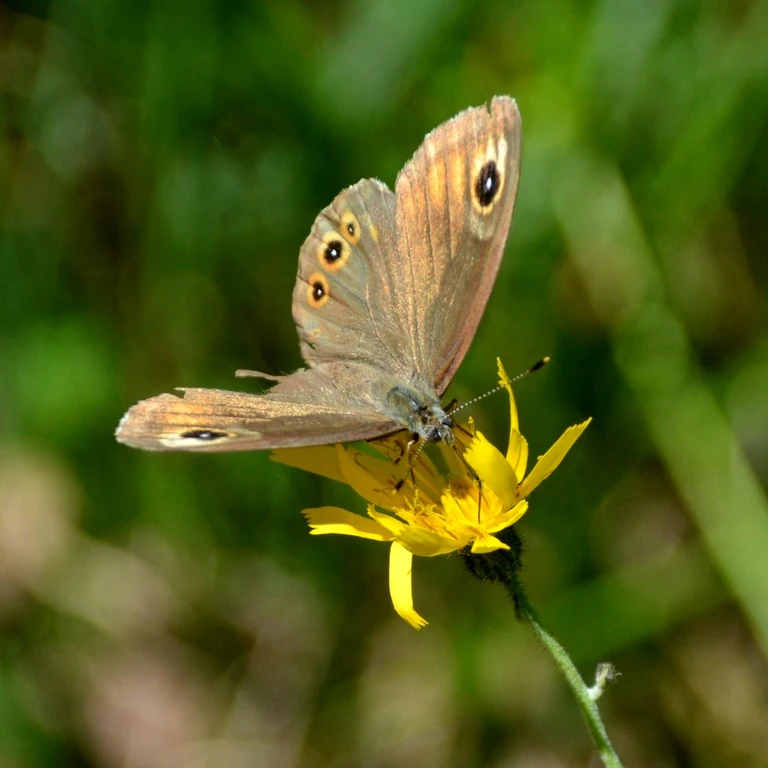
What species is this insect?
Lasiommata maera (also Pararge maera)
